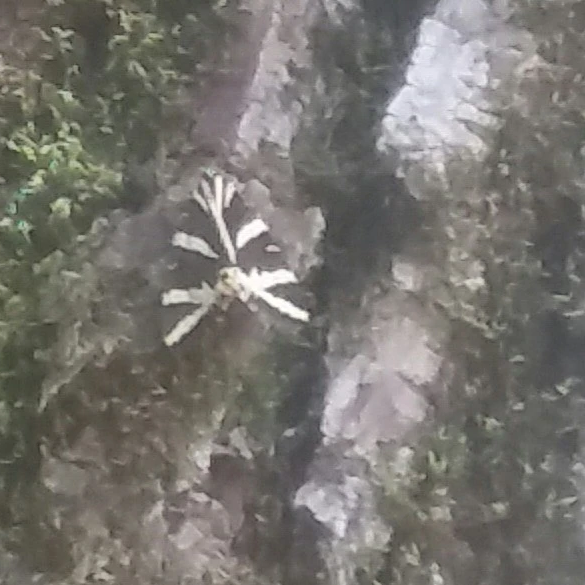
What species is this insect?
Euplagia quadripunctaria
